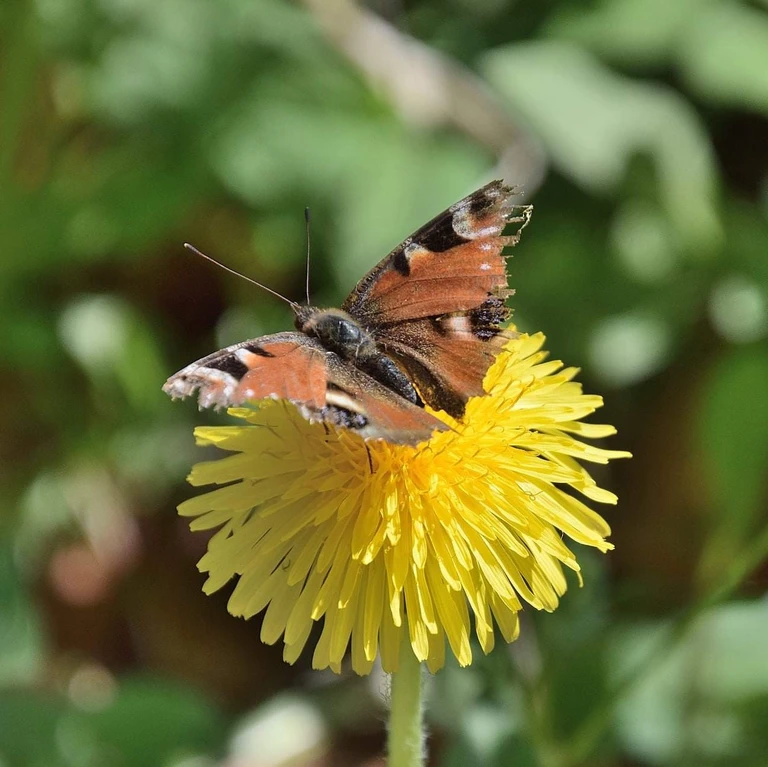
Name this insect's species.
Aglais io
